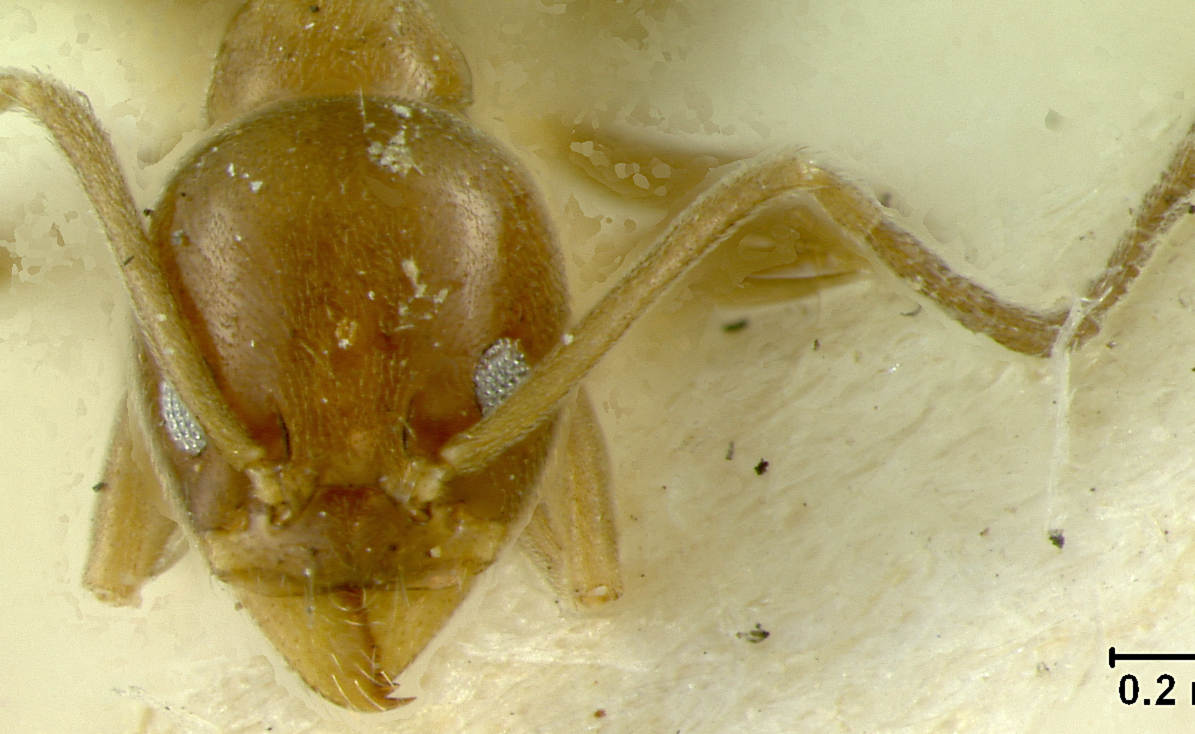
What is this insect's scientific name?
Iridomyrmex melleus
